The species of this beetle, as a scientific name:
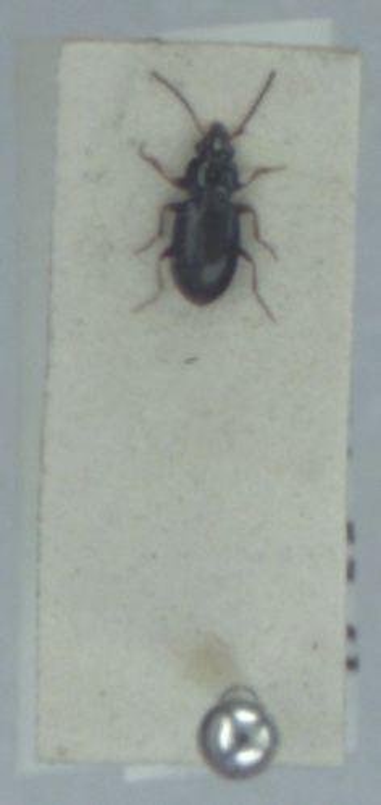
Bembidion obtusum
